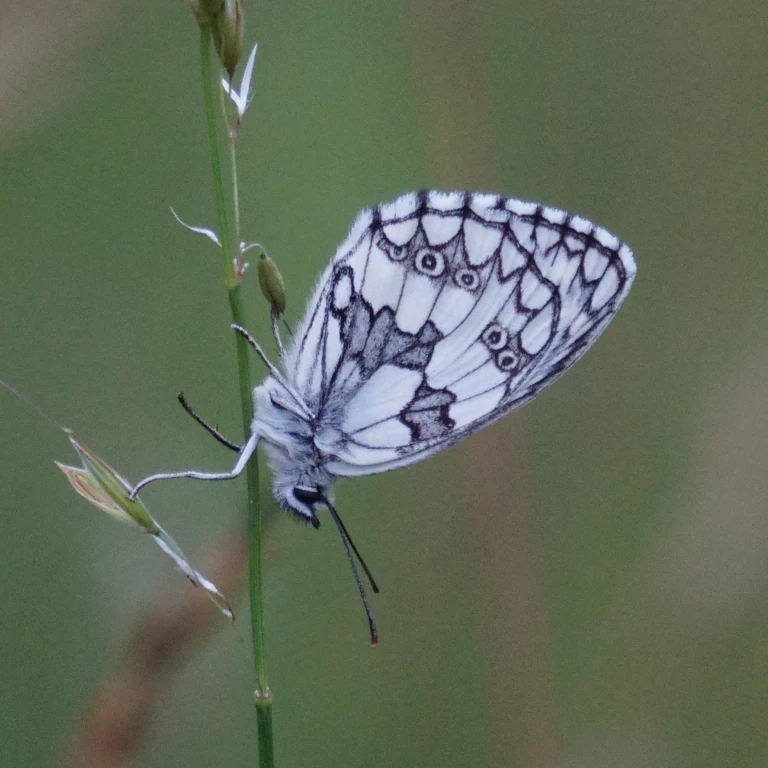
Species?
Melanargia galathea
